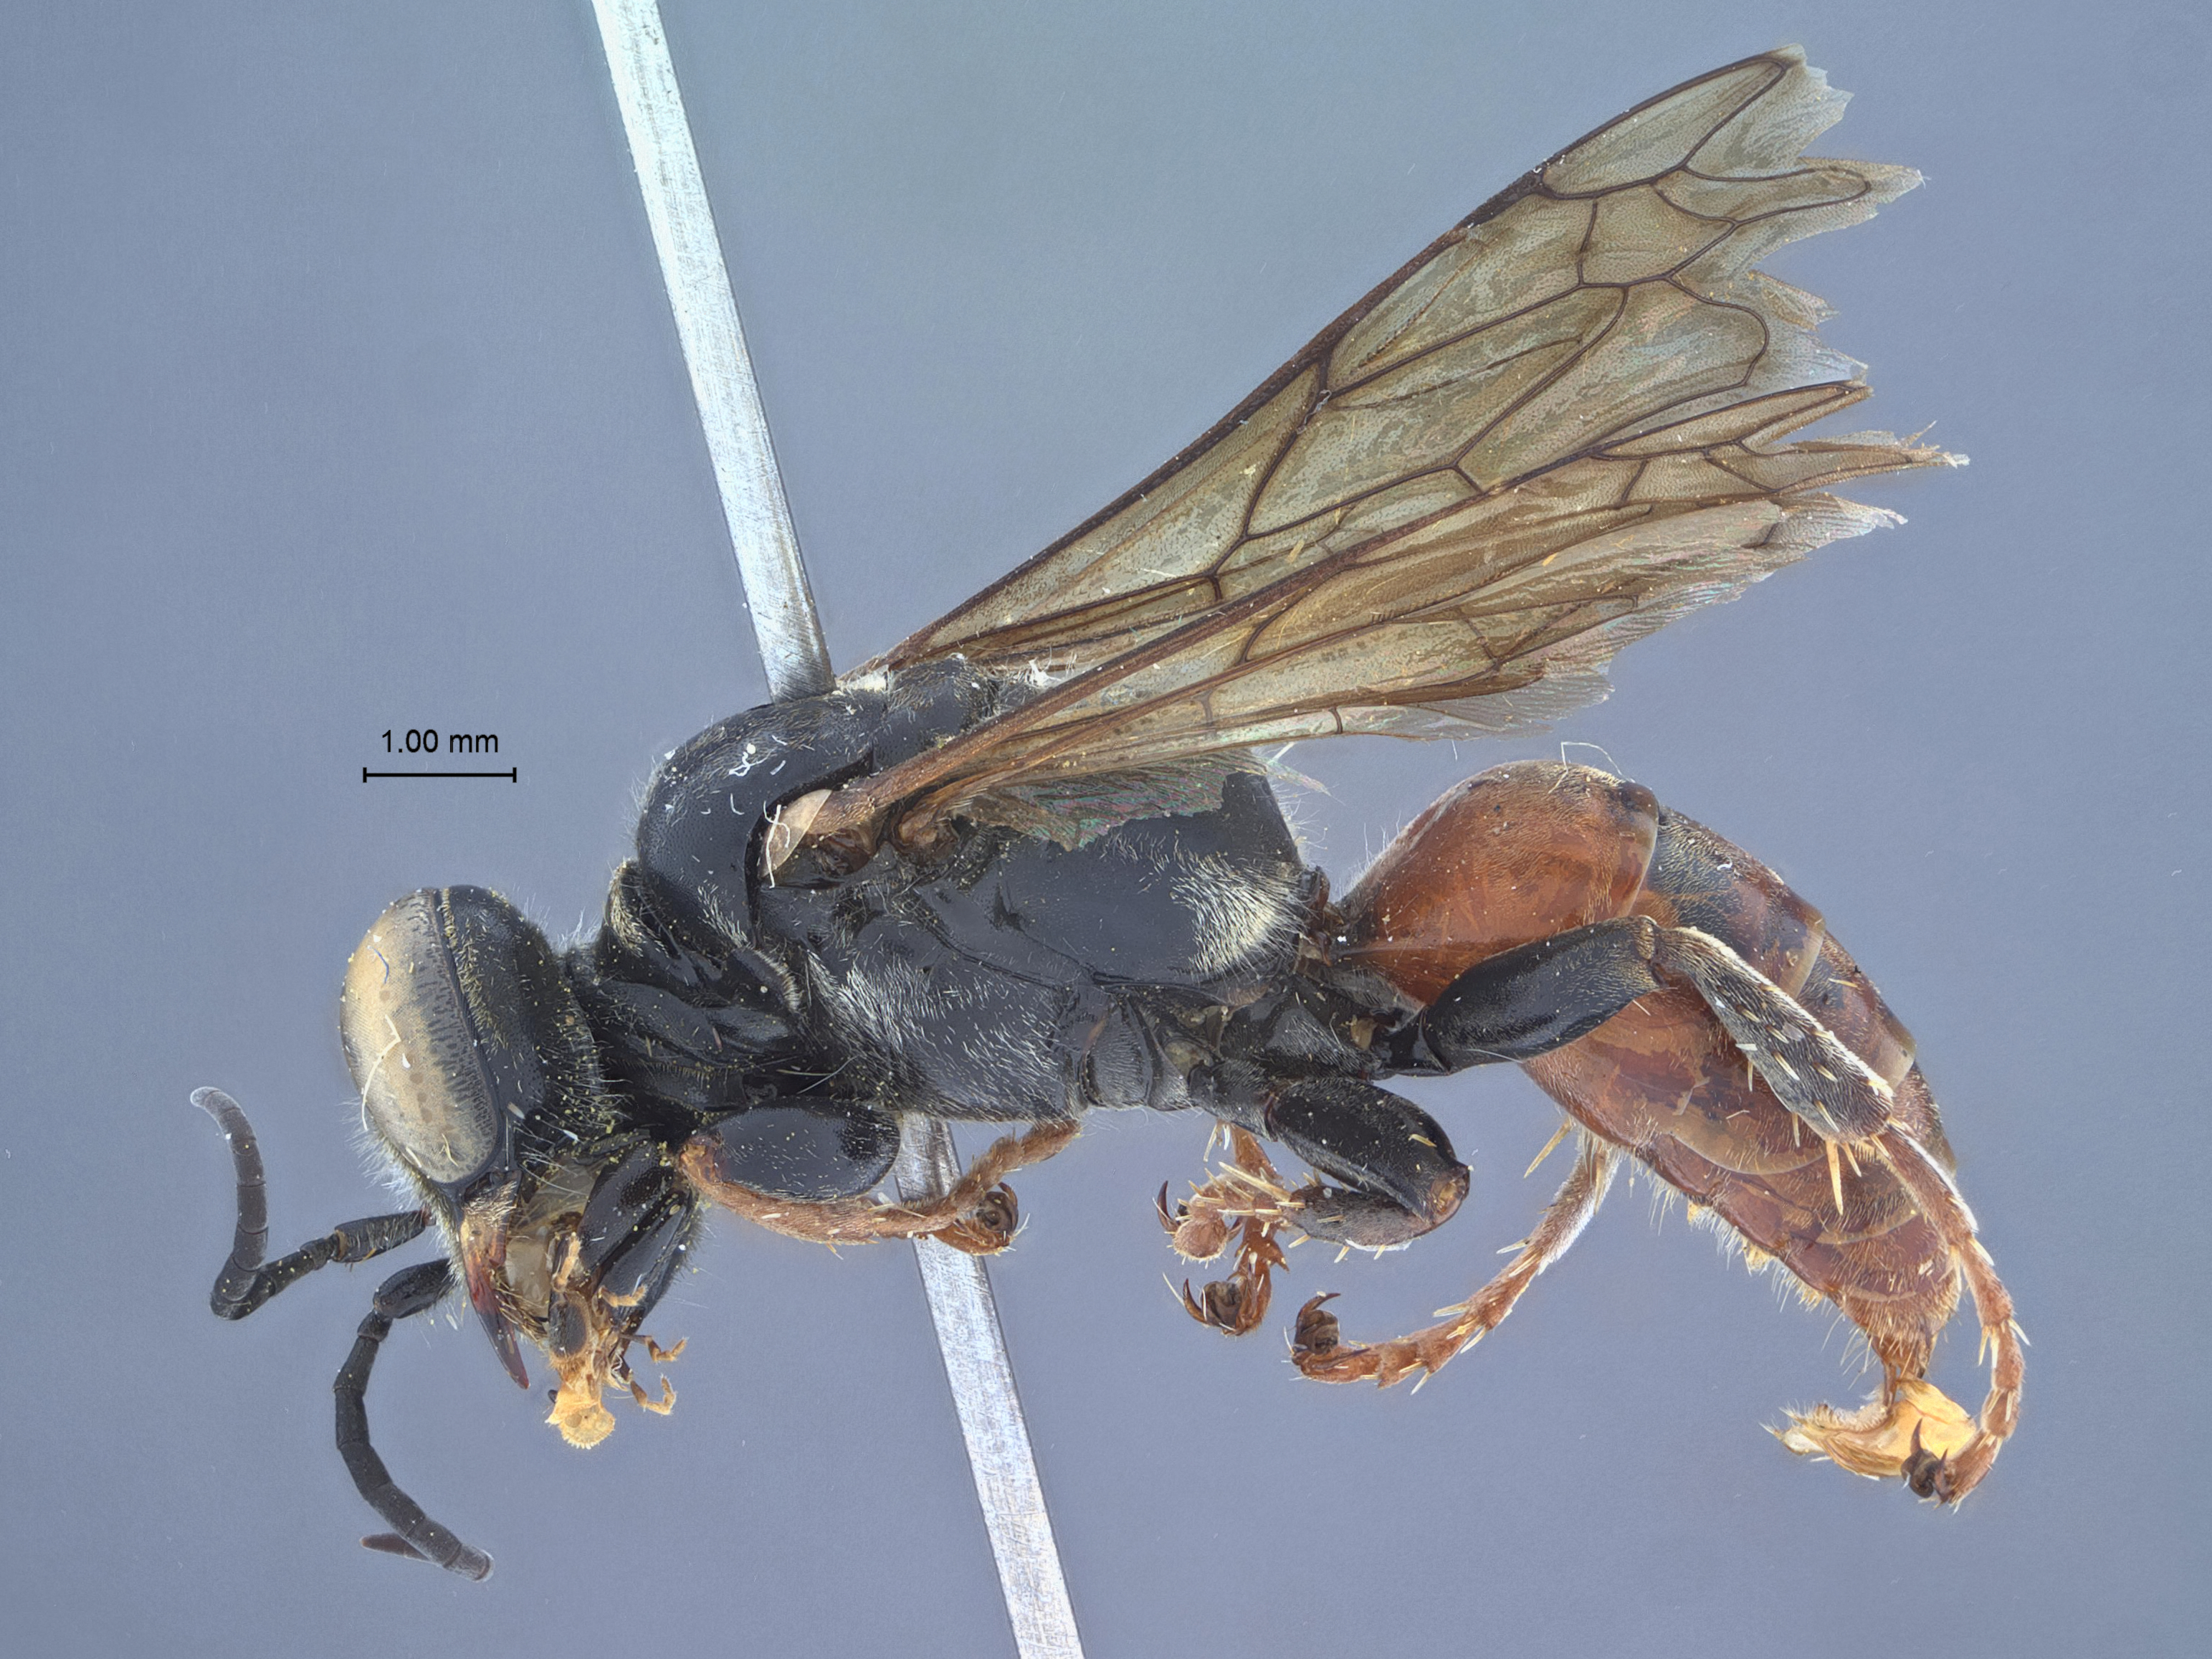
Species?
Tachytes venezuelae
